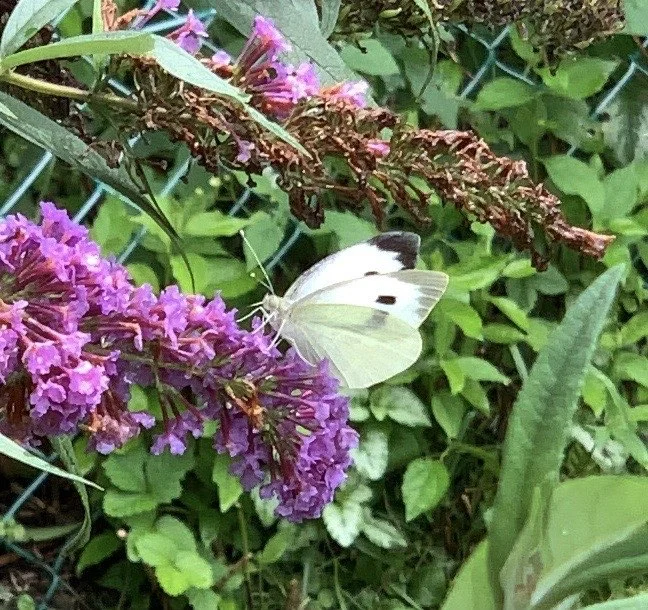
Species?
Pieris brassicae
